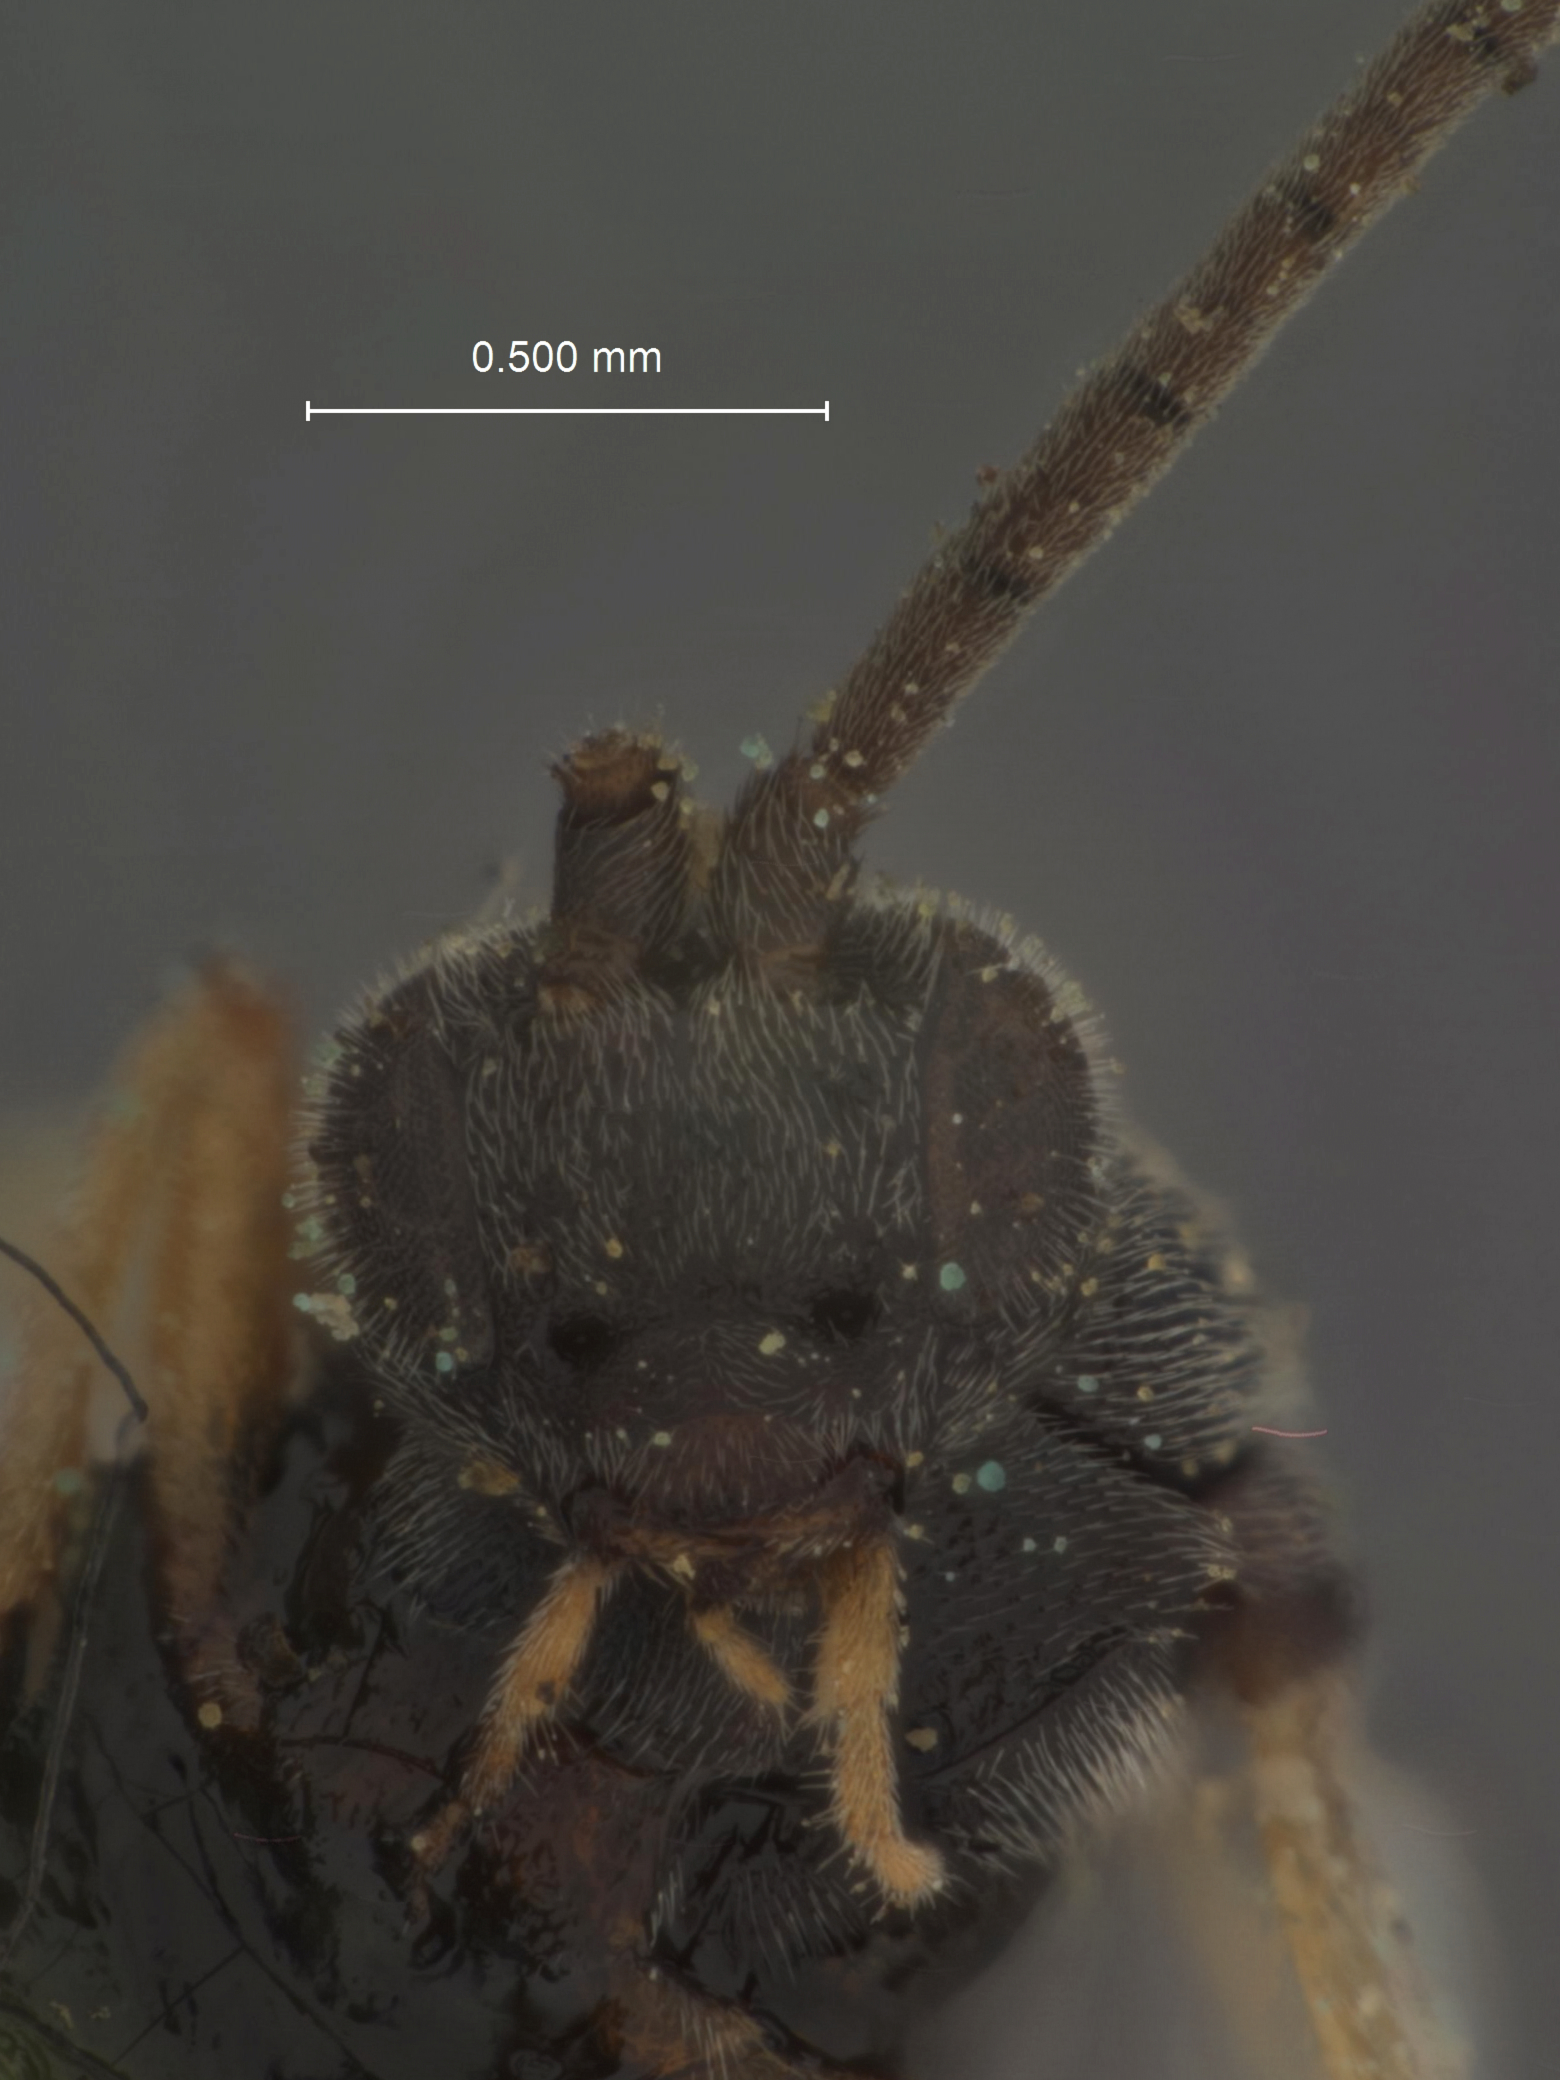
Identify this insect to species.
Microplitis melianae
